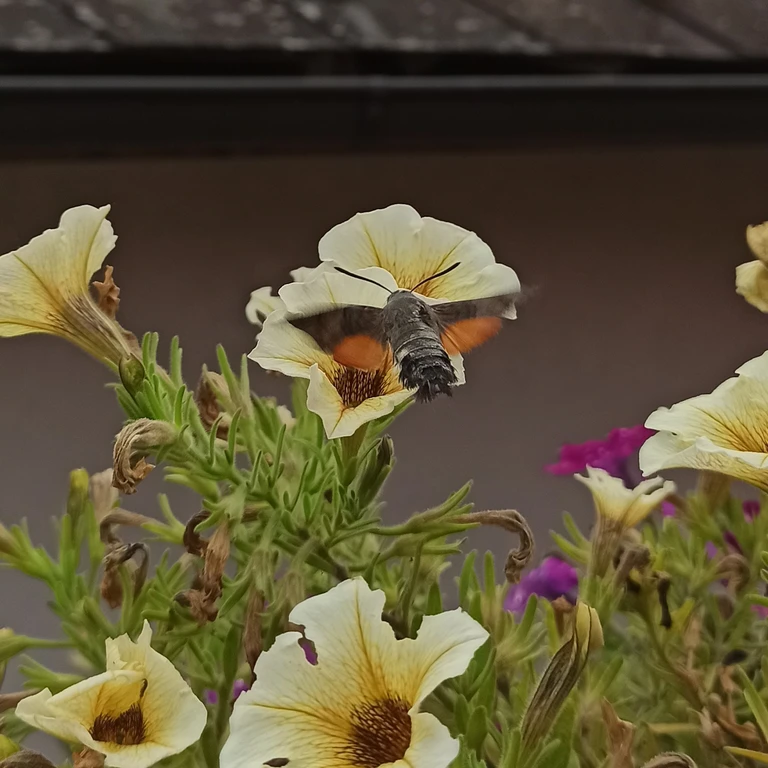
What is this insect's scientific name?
Macroglossum stellatarum
